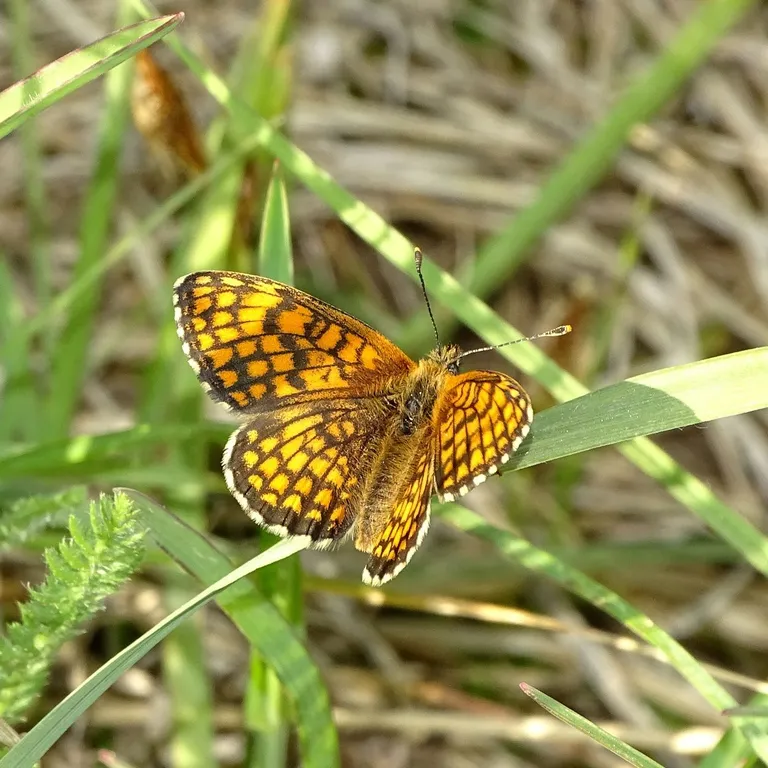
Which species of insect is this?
Melitaea athalia
